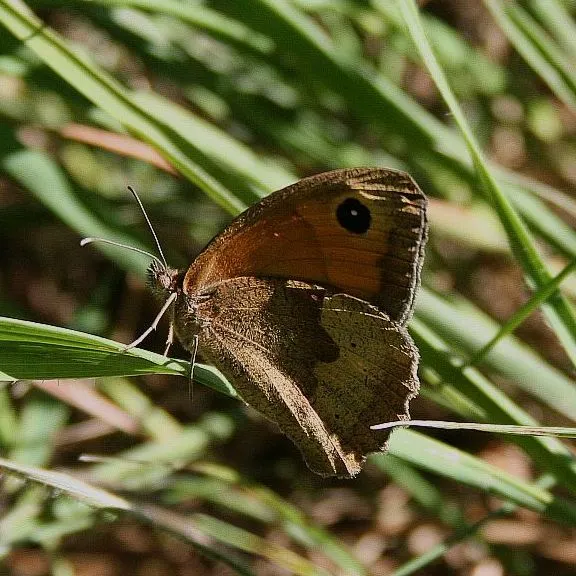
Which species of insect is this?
Maniola jurtina
